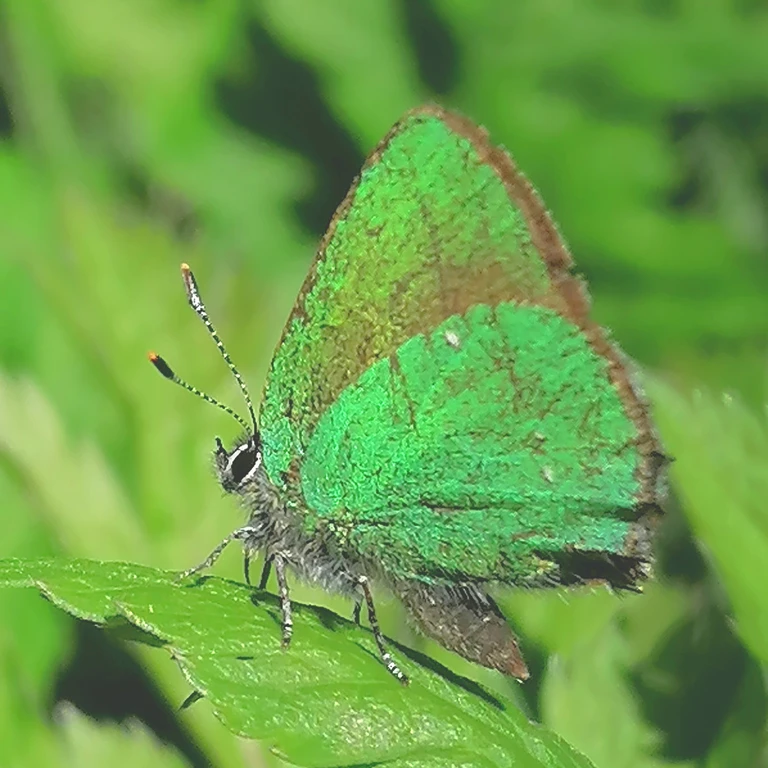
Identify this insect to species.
Callophrys rubi
